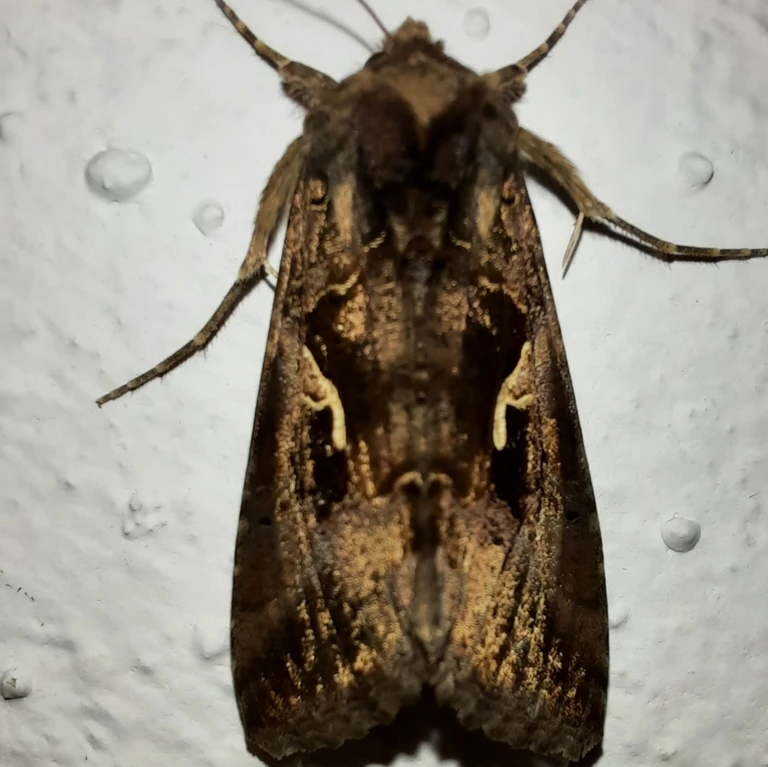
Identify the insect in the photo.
Autographa gamma
